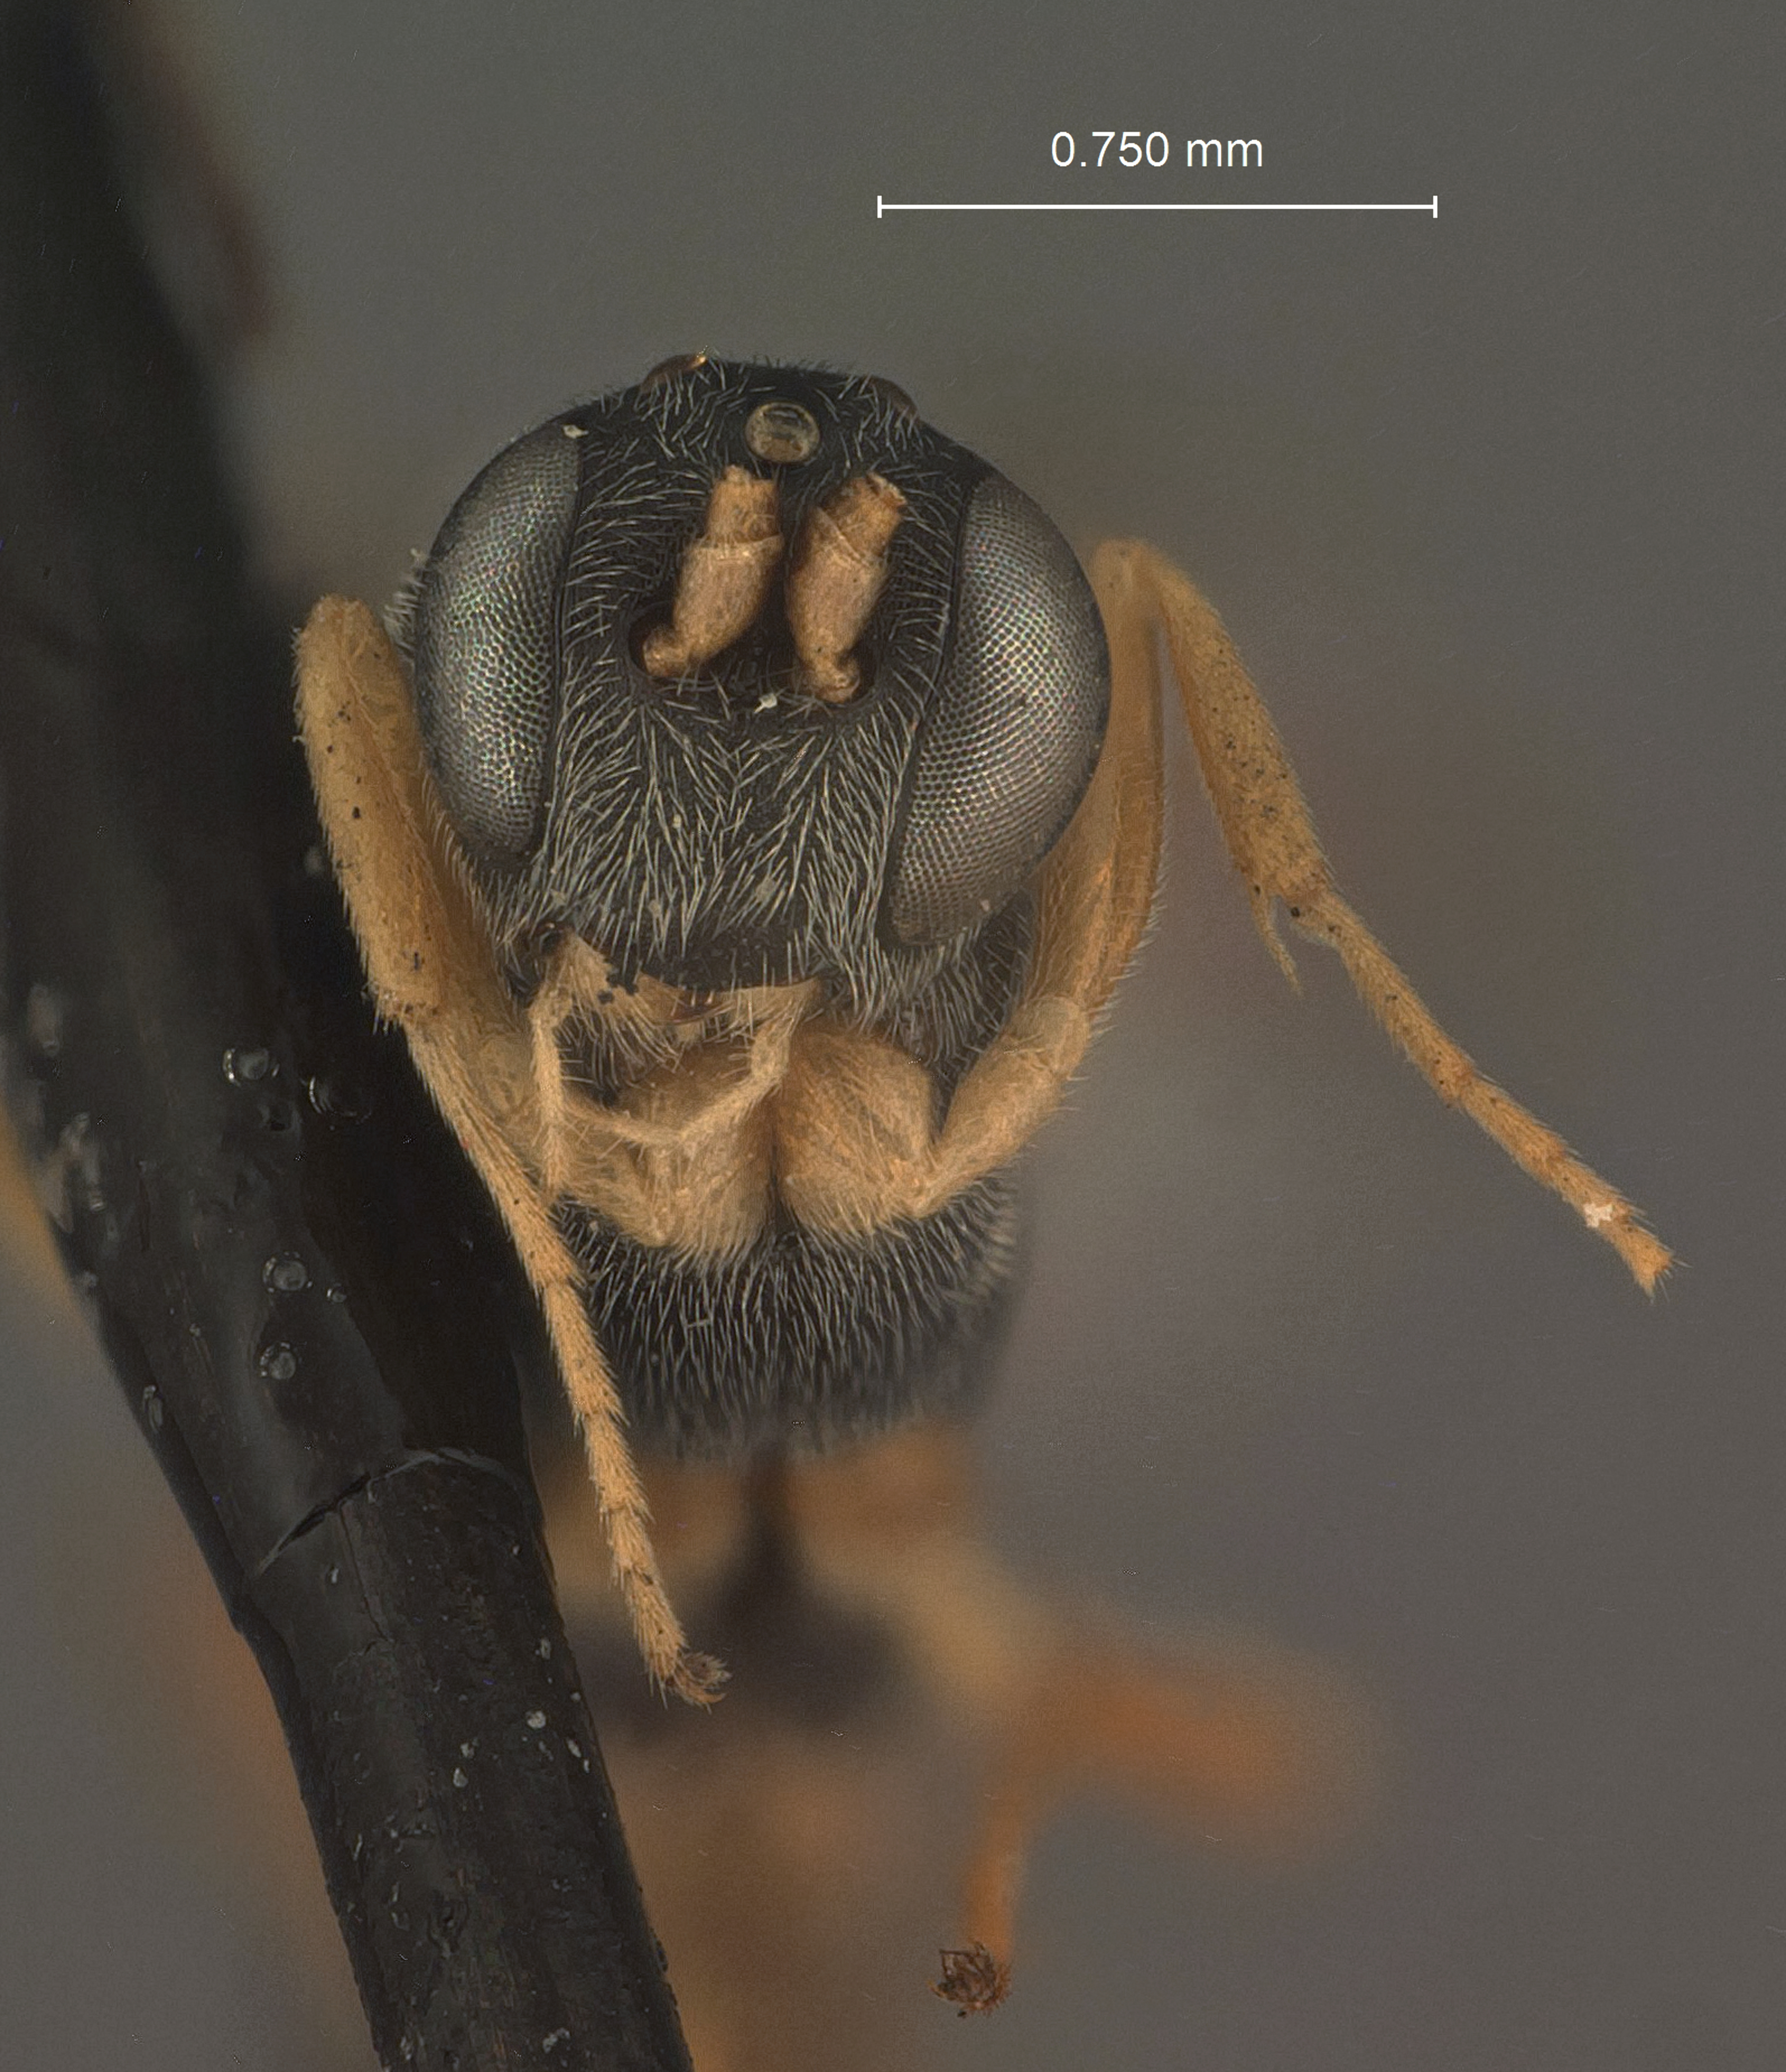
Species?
Campoplex frustranae
